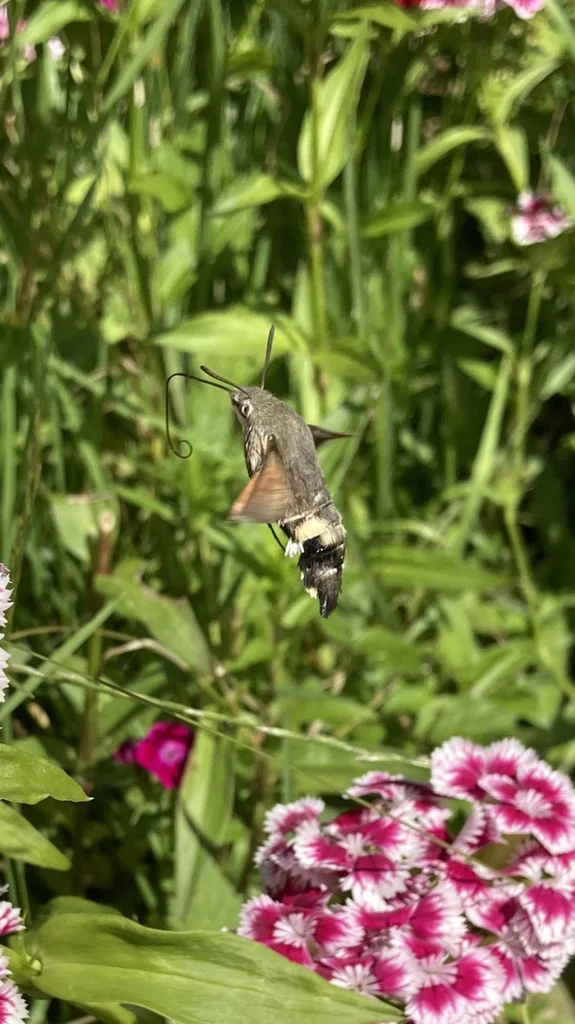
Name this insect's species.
Macroglossum stellatarum
